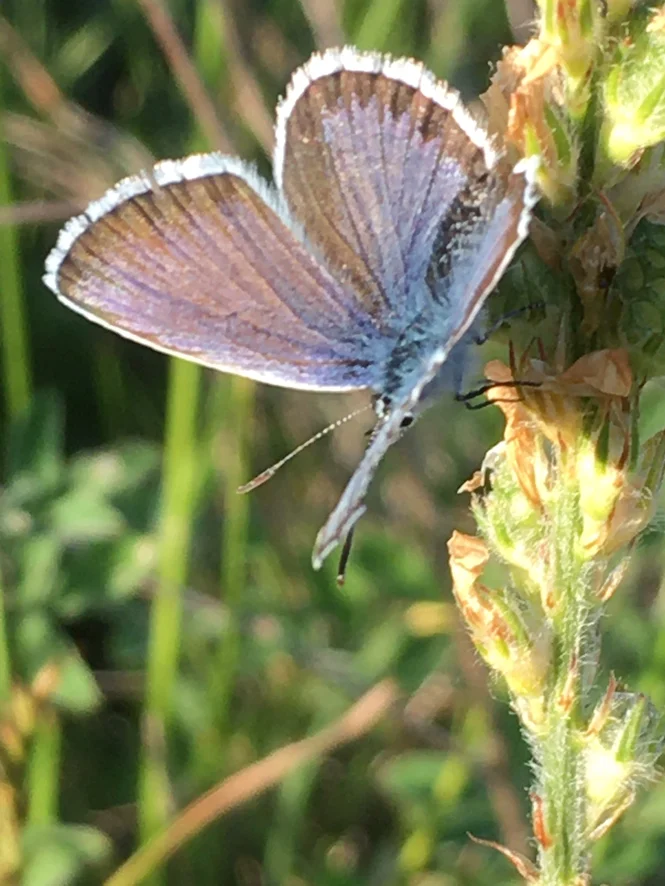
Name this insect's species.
Plebejus argus
